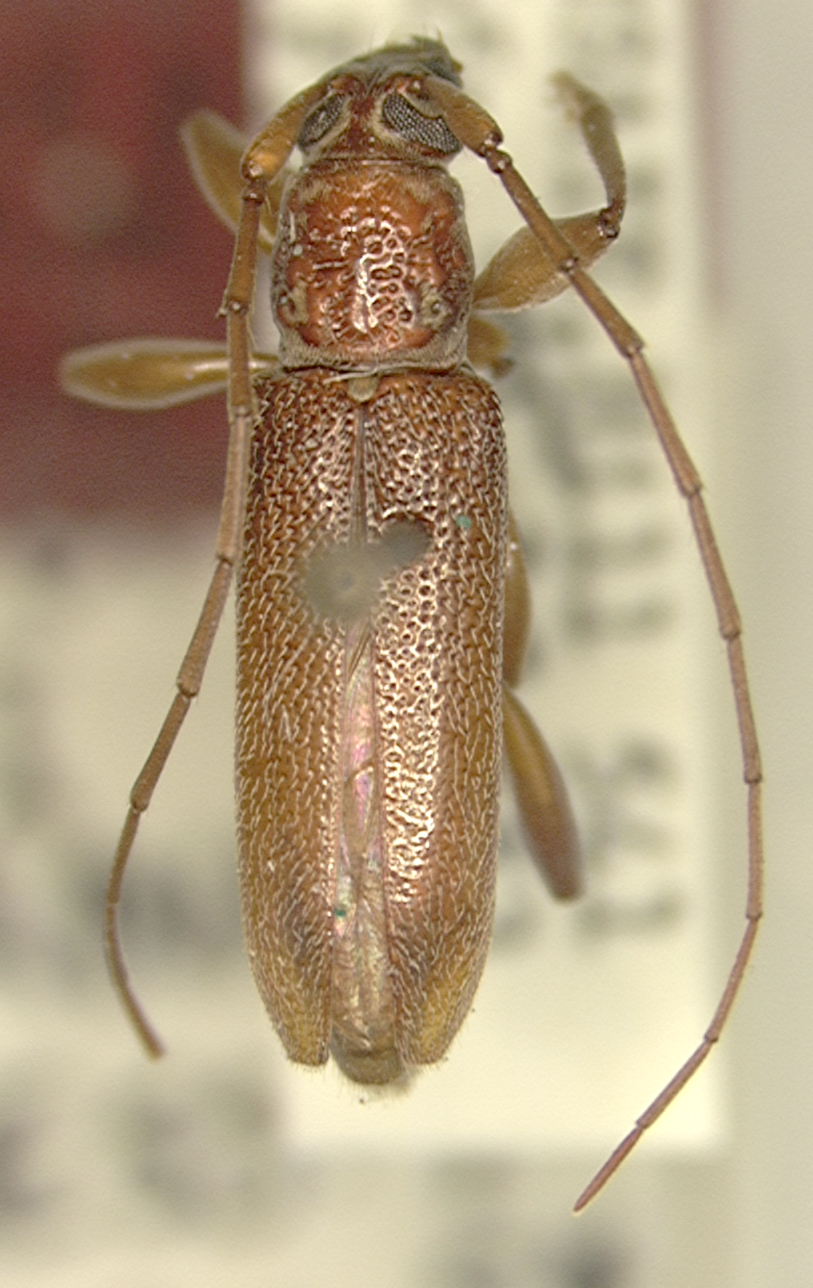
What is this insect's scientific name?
Ceresium adamsi
